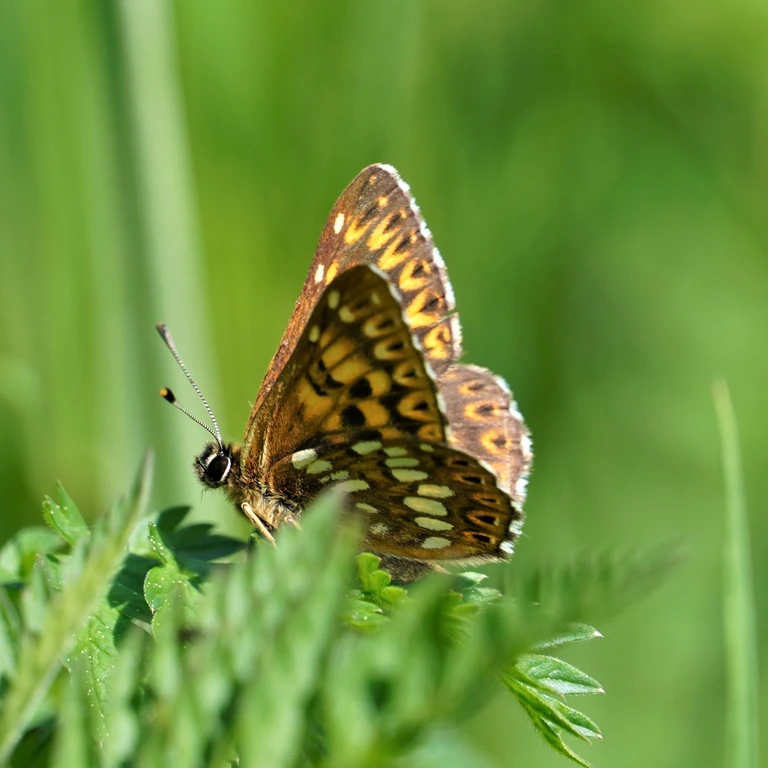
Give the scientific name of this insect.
Hamearis lucina
